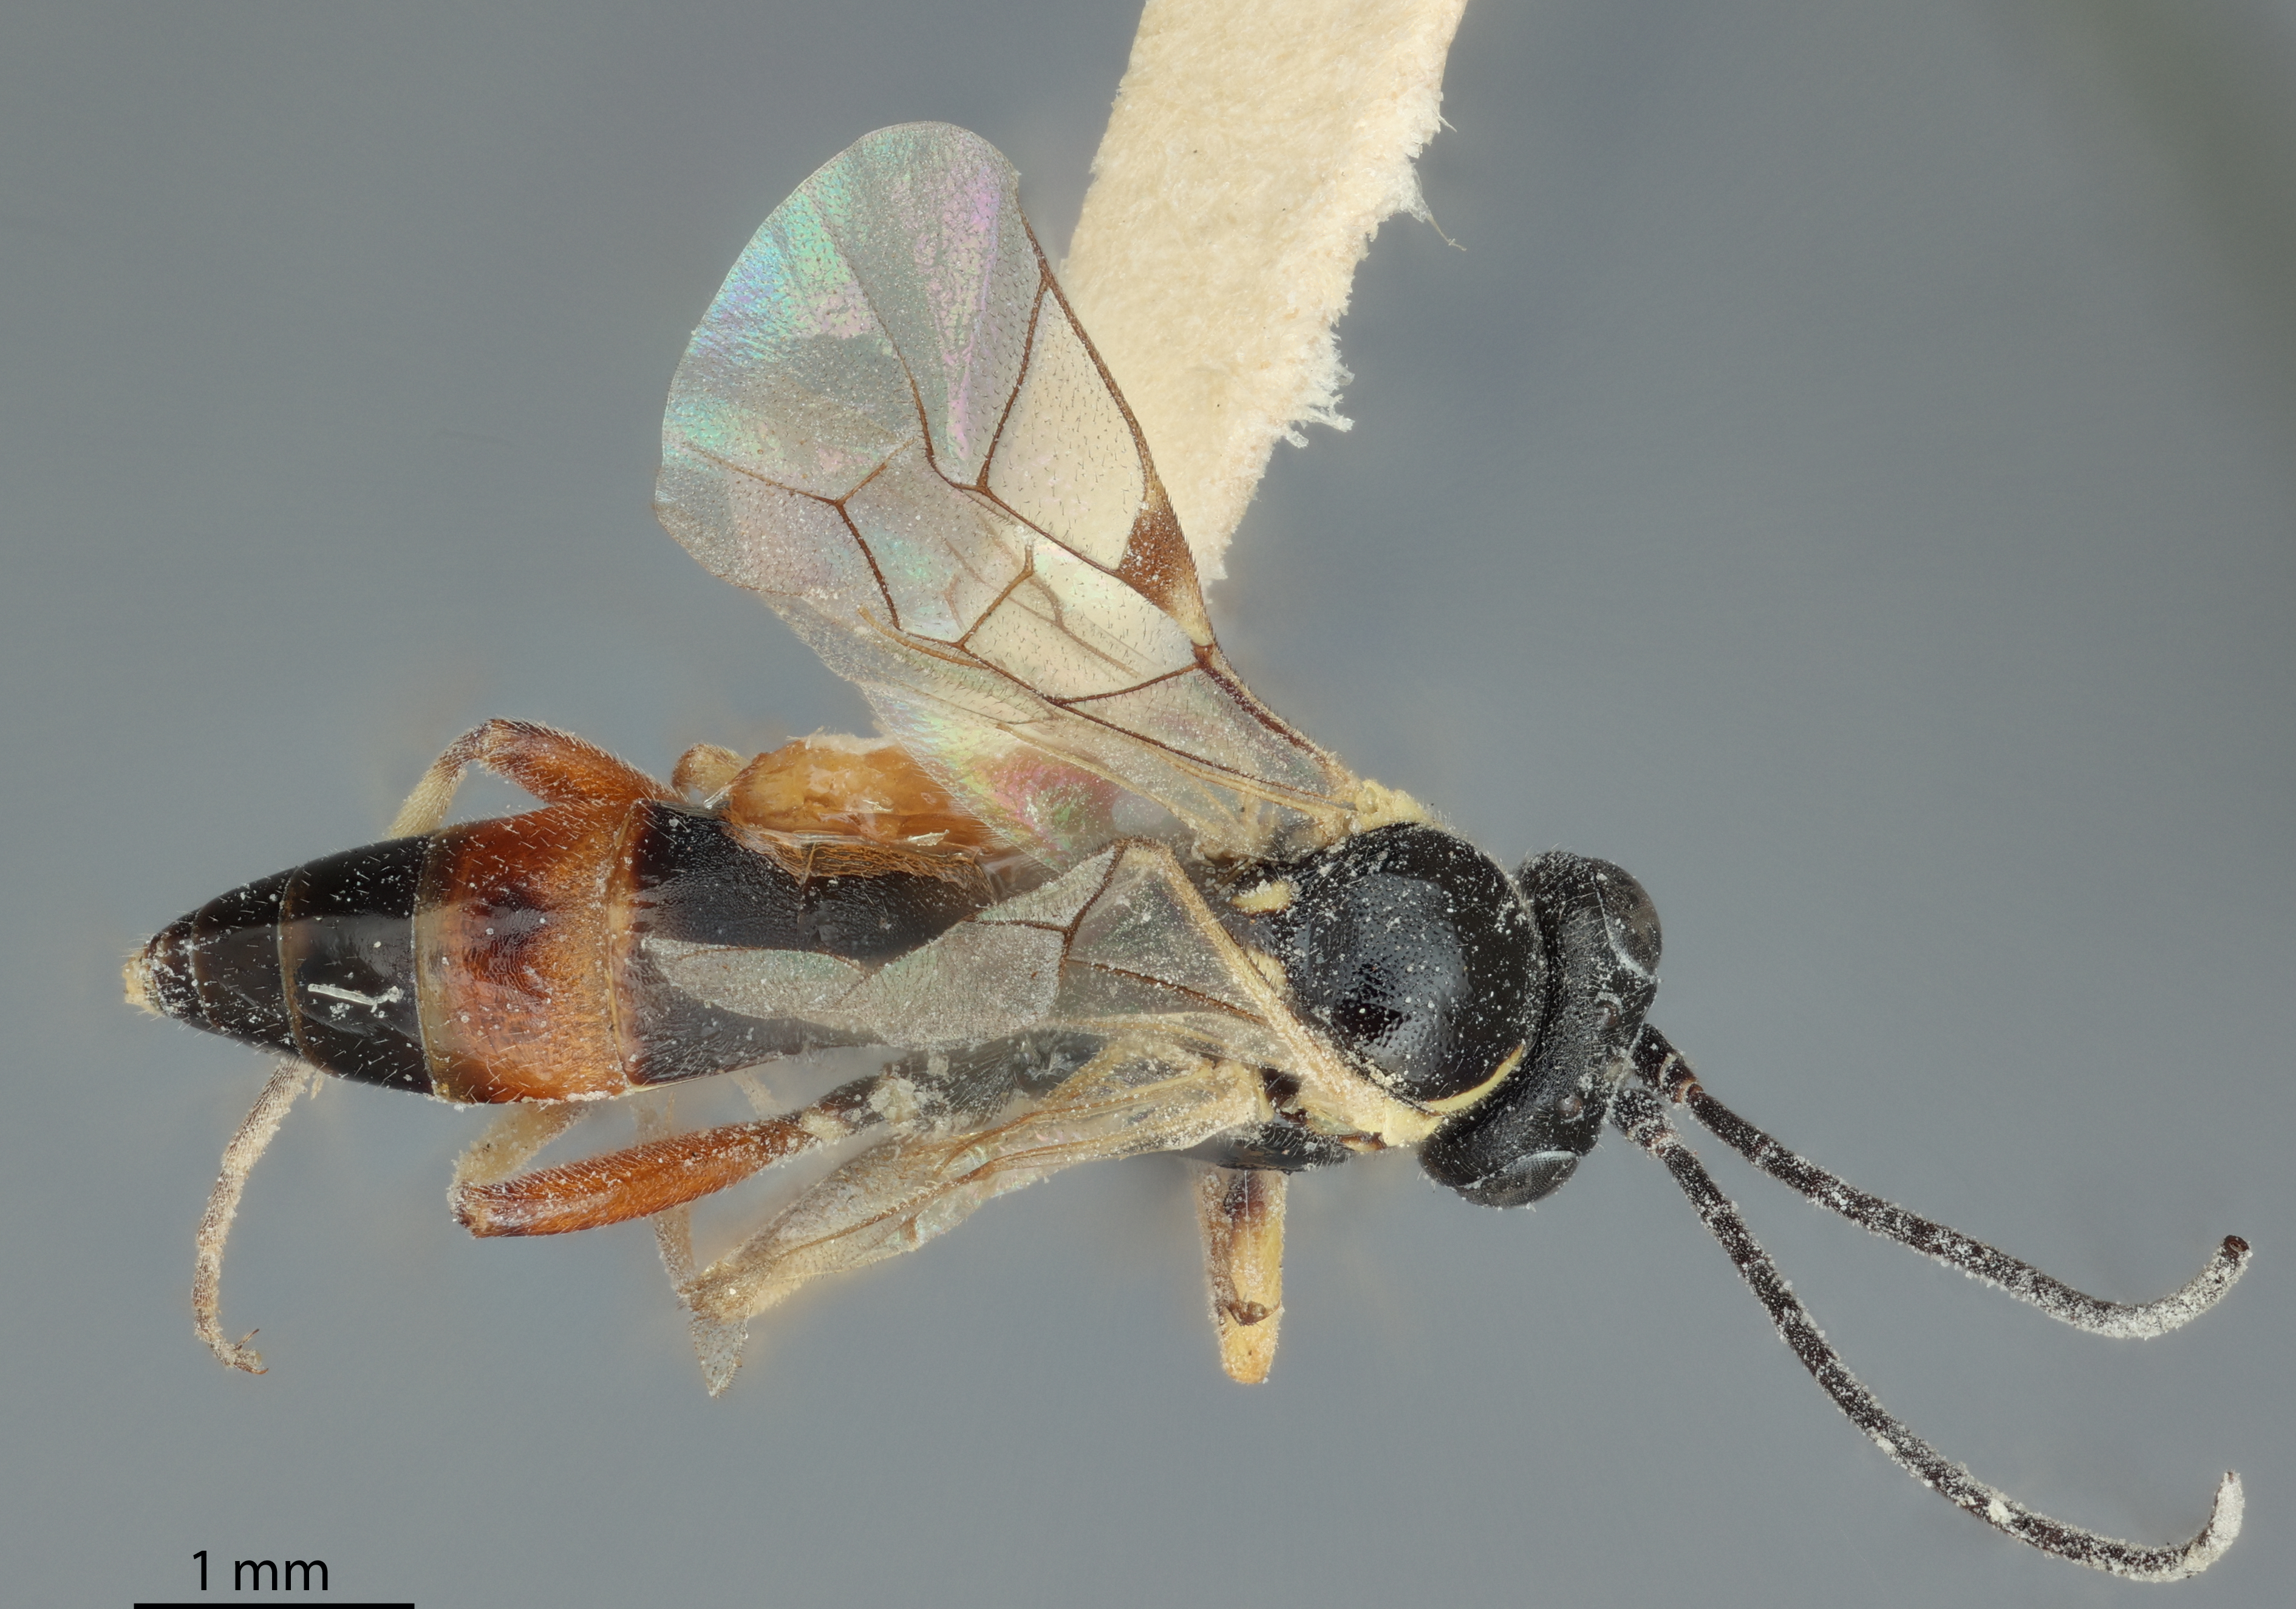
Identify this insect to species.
Syrphotonus venustus
